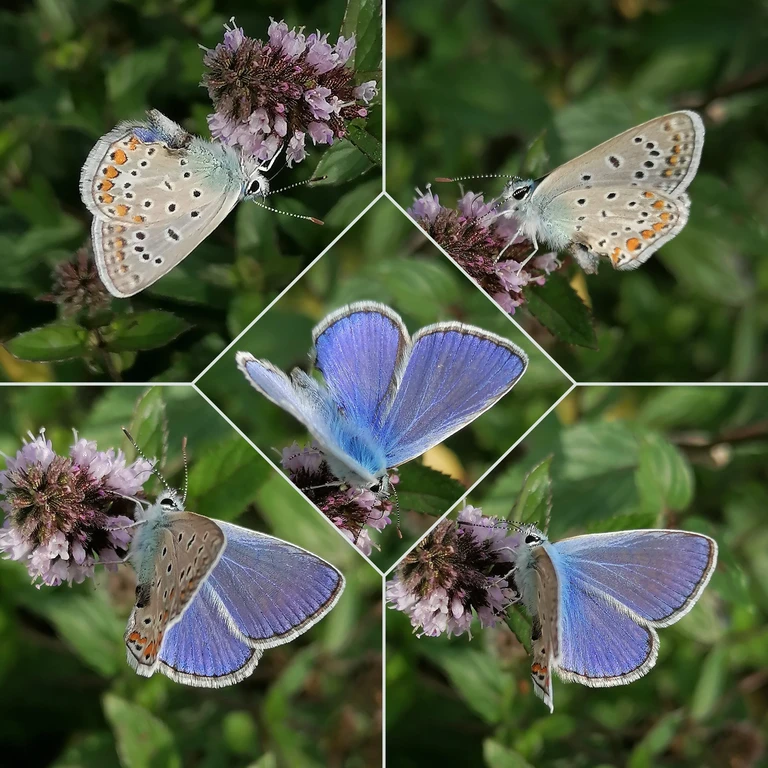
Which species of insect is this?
Polyommatus icarus
